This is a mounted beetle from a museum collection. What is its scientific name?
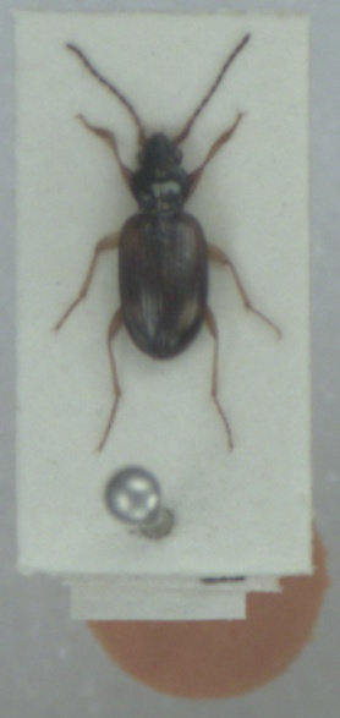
Bembidion femoratum
